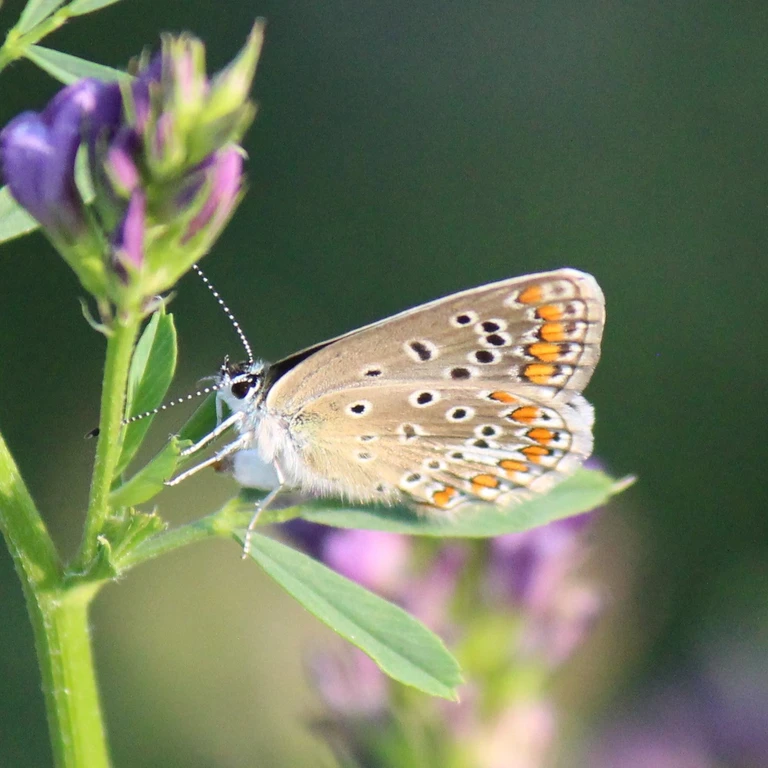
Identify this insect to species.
Polyommatus icarus
